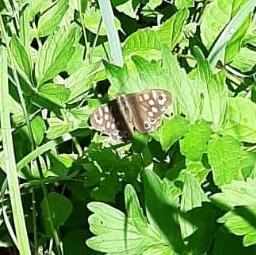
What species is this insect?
Pararge aegeria
